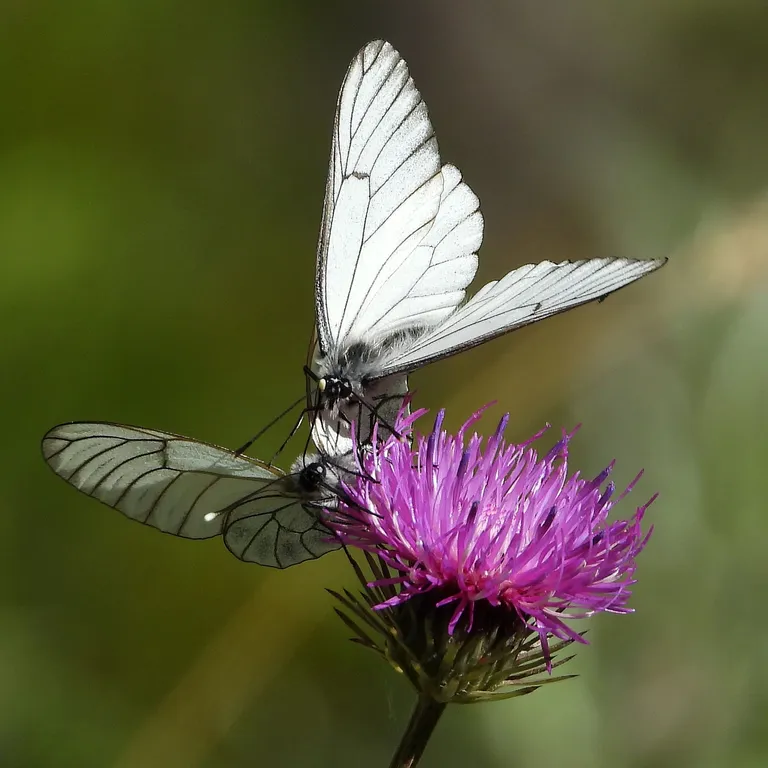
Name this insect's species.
Aporia crataegi
